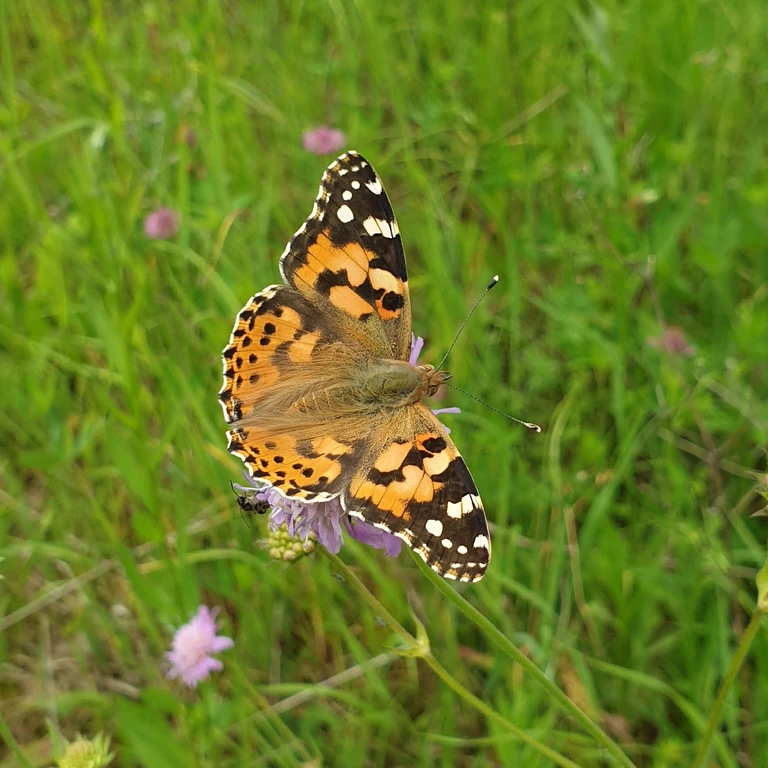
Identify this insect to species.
Vanessa cardui
